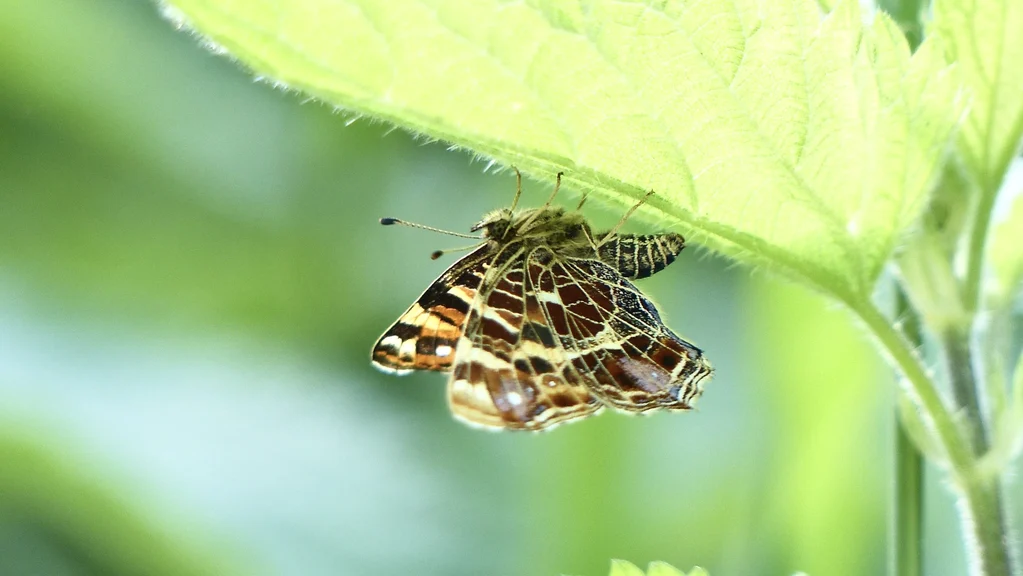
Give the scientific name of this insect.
Araschnia levana
